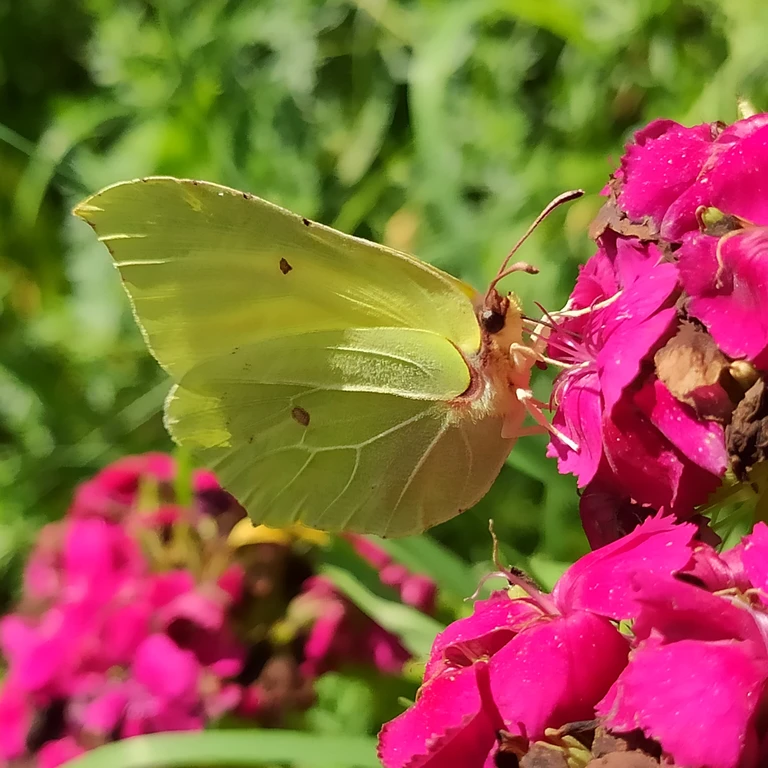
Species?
Gonepteryx rhamni
